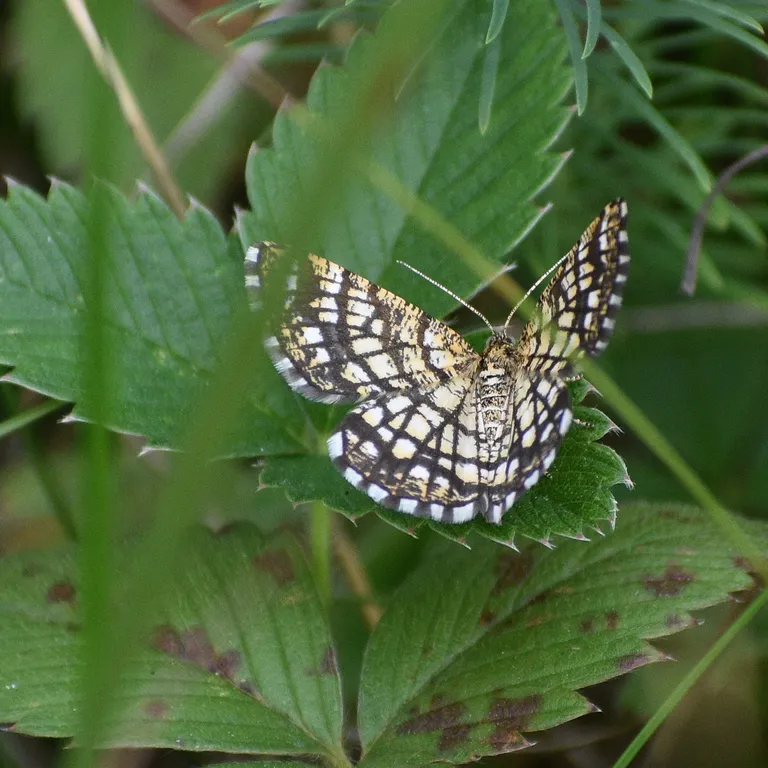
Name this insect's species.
Chiasmia clathrata
